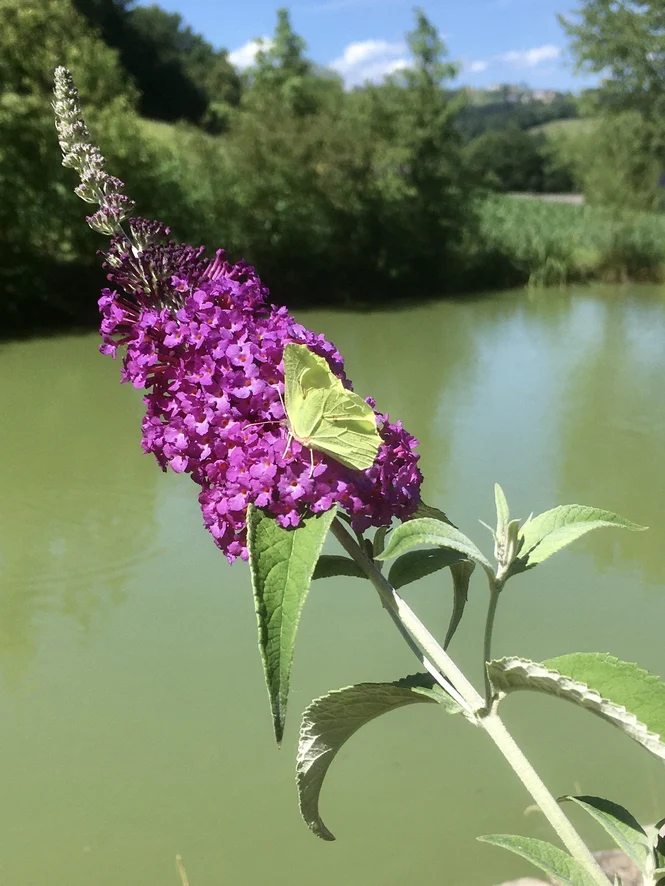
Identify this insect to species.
Gonepteryx rhamni
